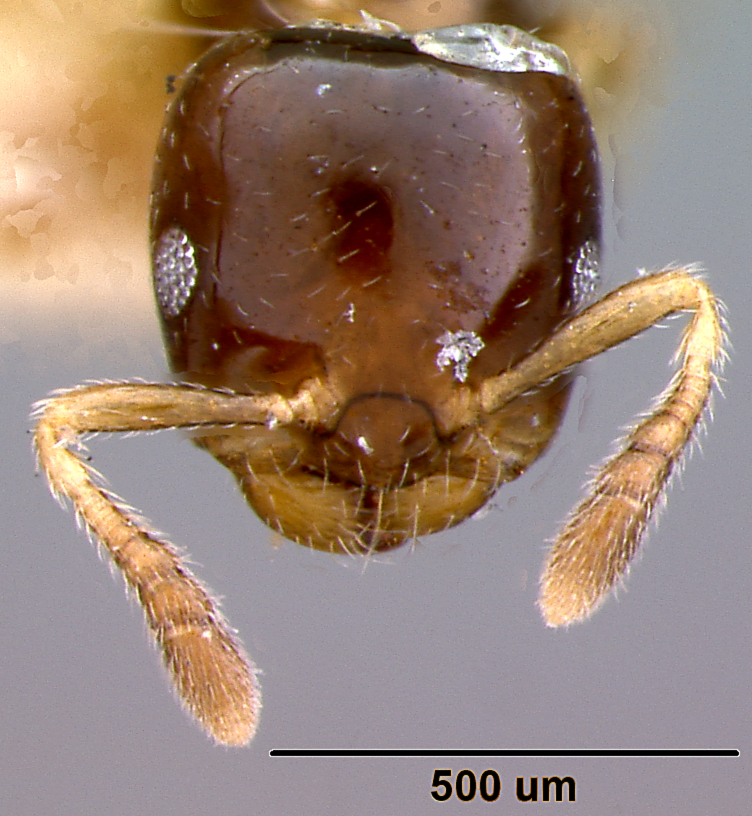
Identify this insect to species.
Myrmelachista amicta
